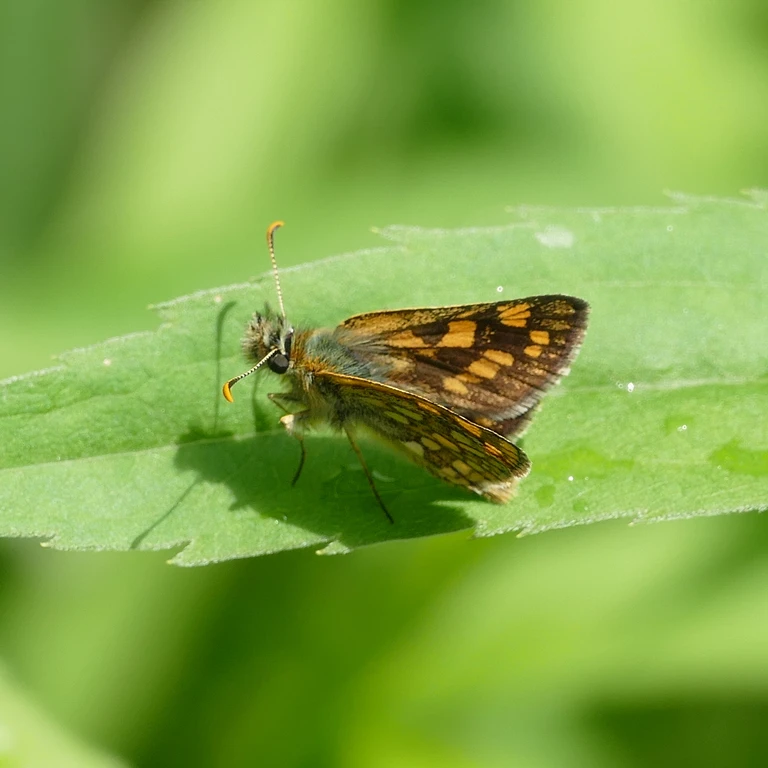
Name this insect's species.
Carterocephalus palaemon
